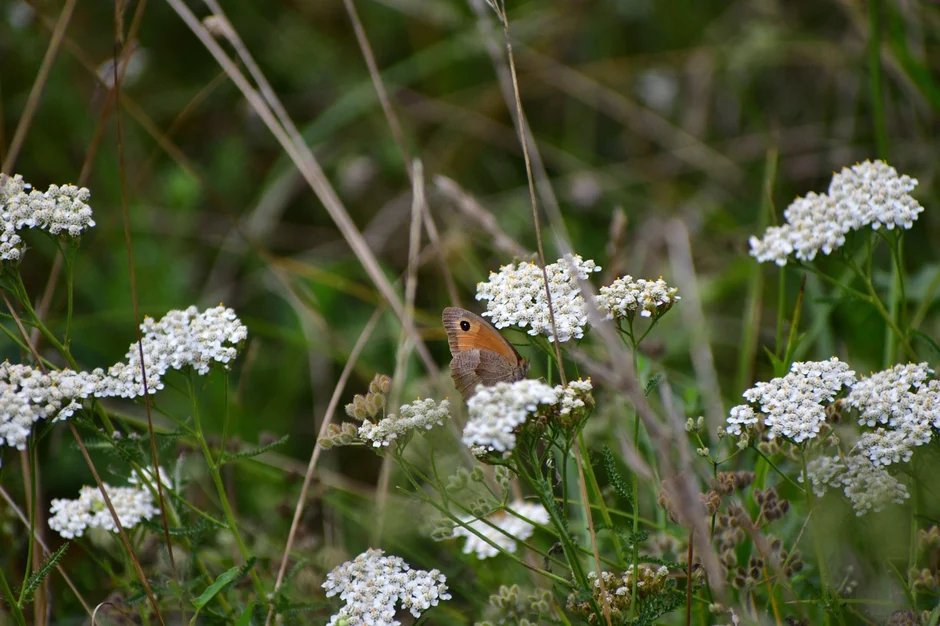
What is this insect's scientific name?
Maniola jurtina
